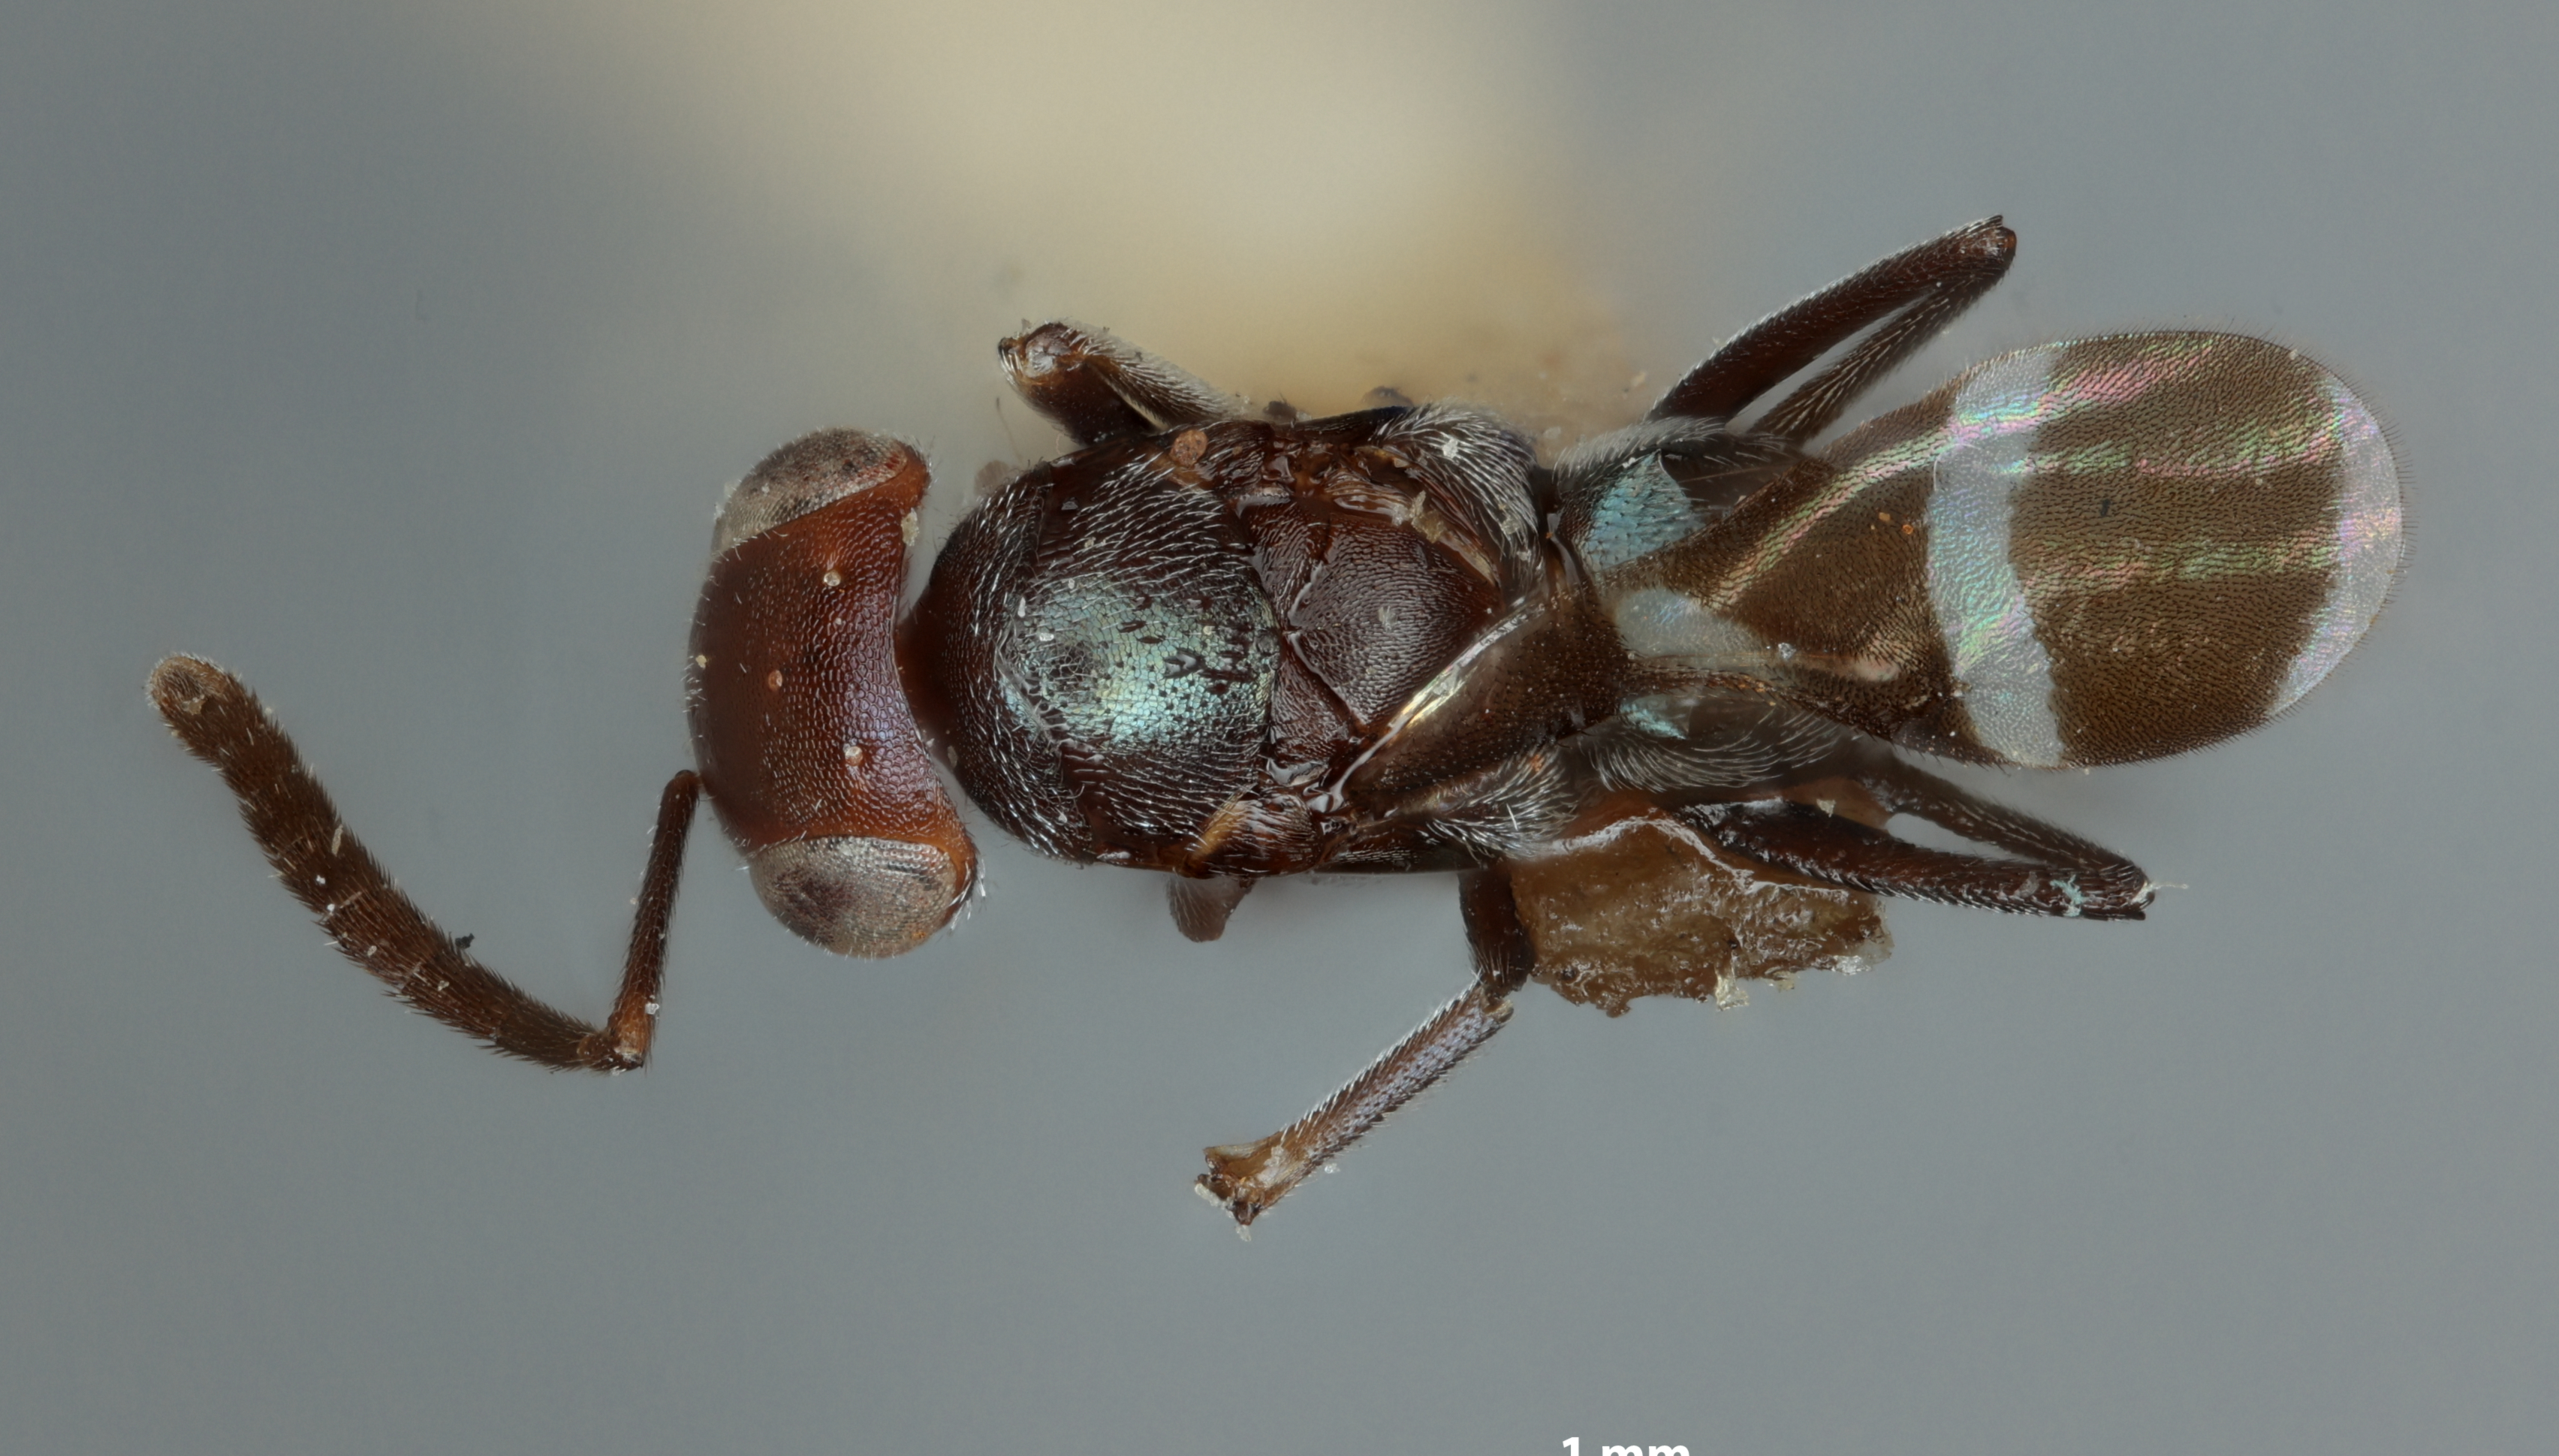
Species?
Vosleria signata
